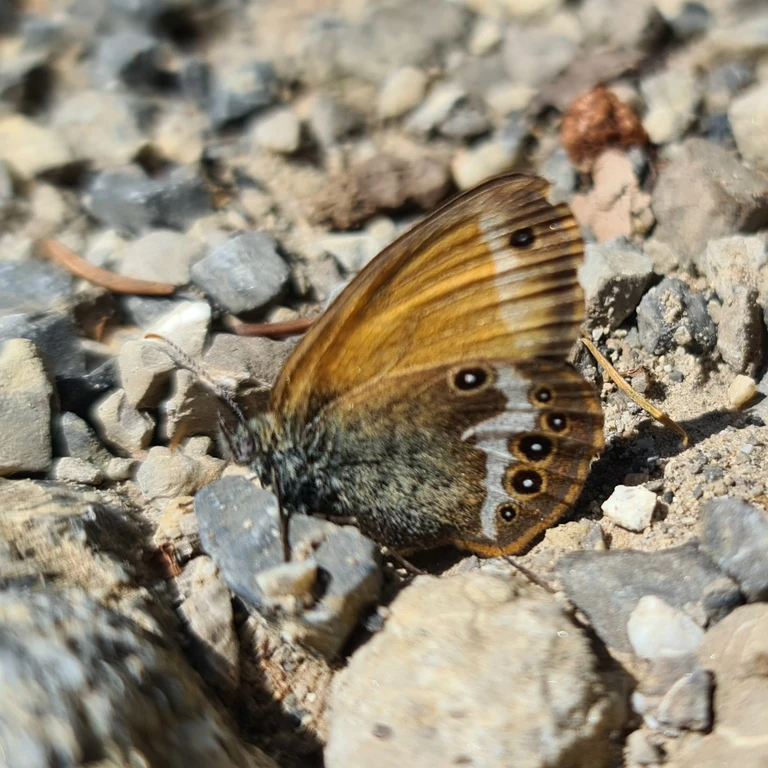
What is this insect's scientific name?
Coenonympha arcania
